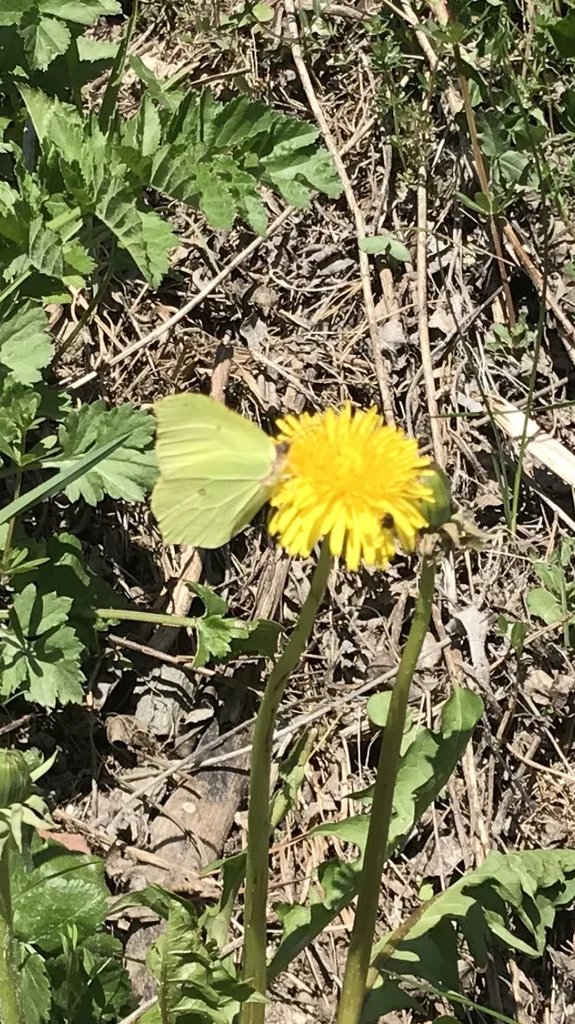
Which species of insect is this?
Gonepteryx rhamni
